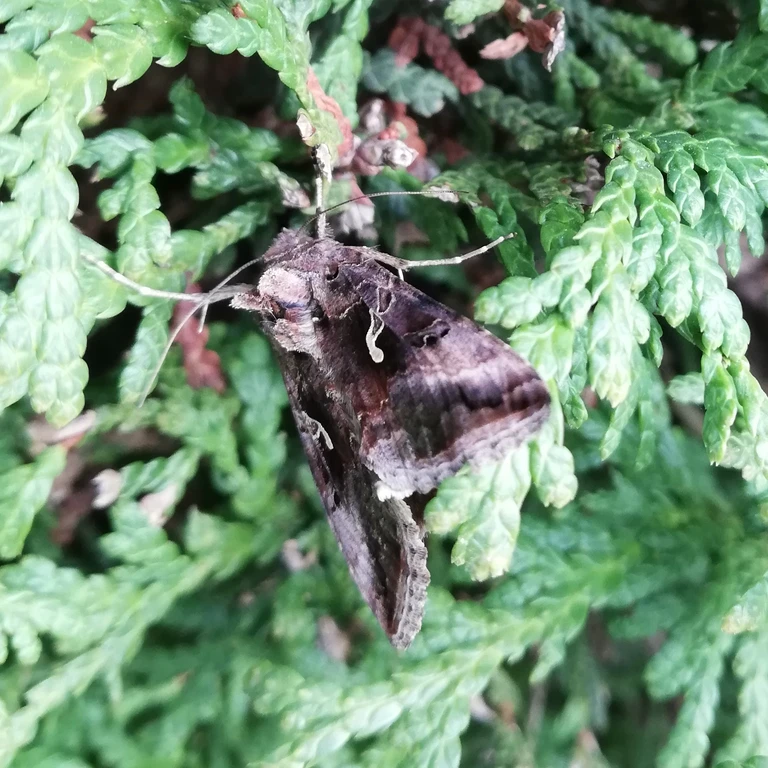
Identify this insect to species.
Autographa gamma
